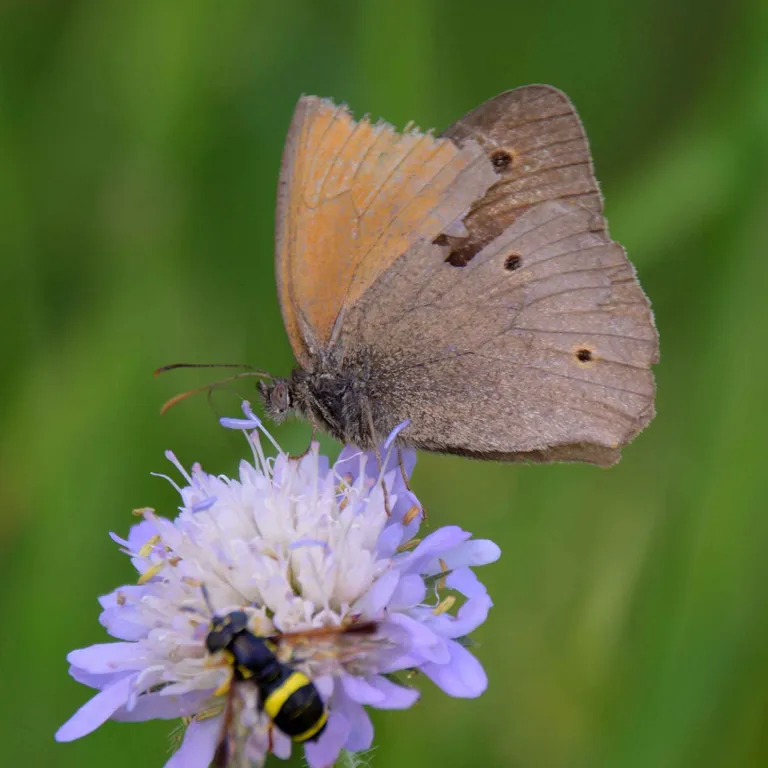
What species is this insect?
Maniola jurtina
